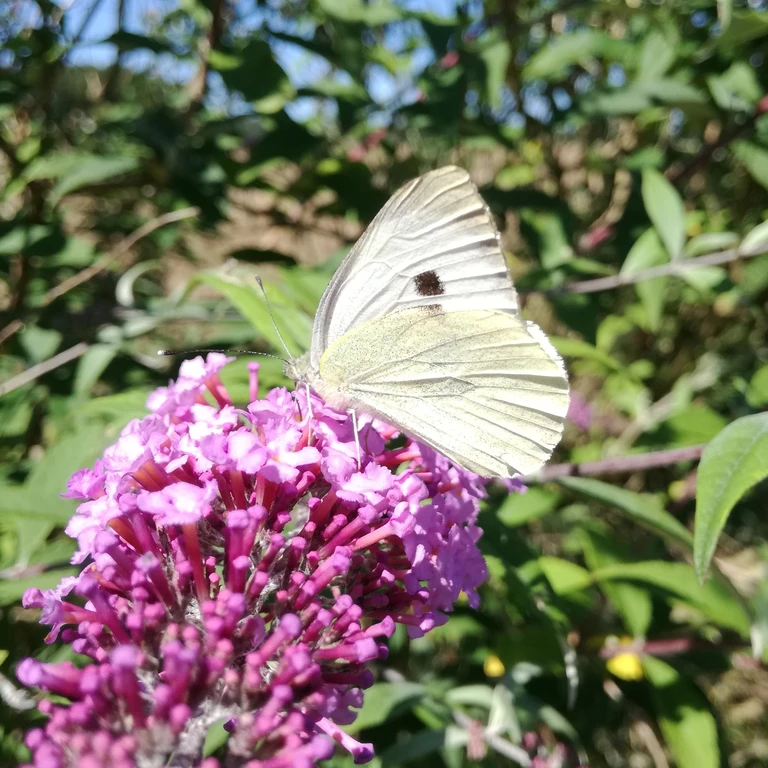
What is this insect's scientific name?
Pieris brassicae
